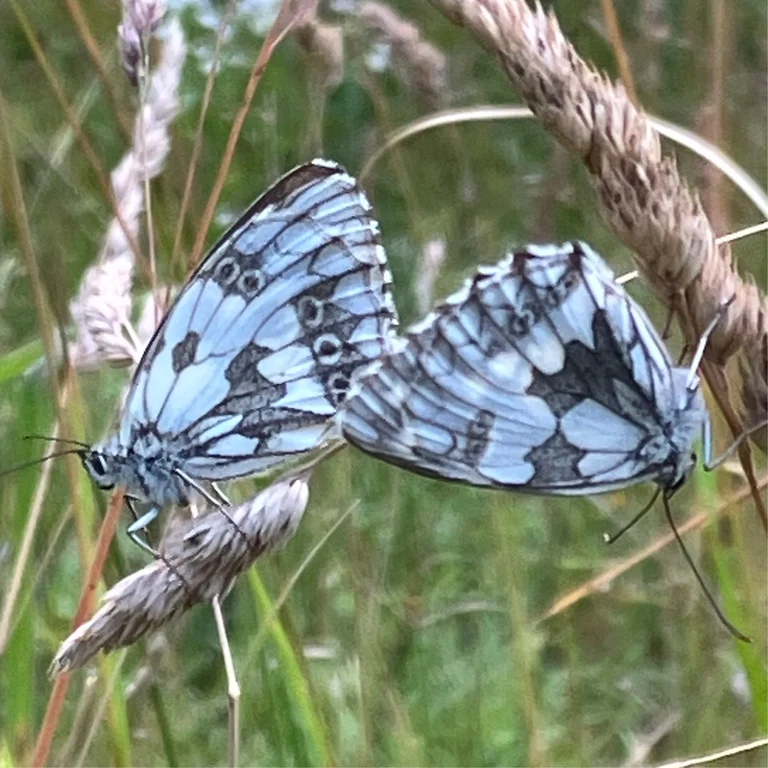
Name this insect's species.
Melanargia galathea
